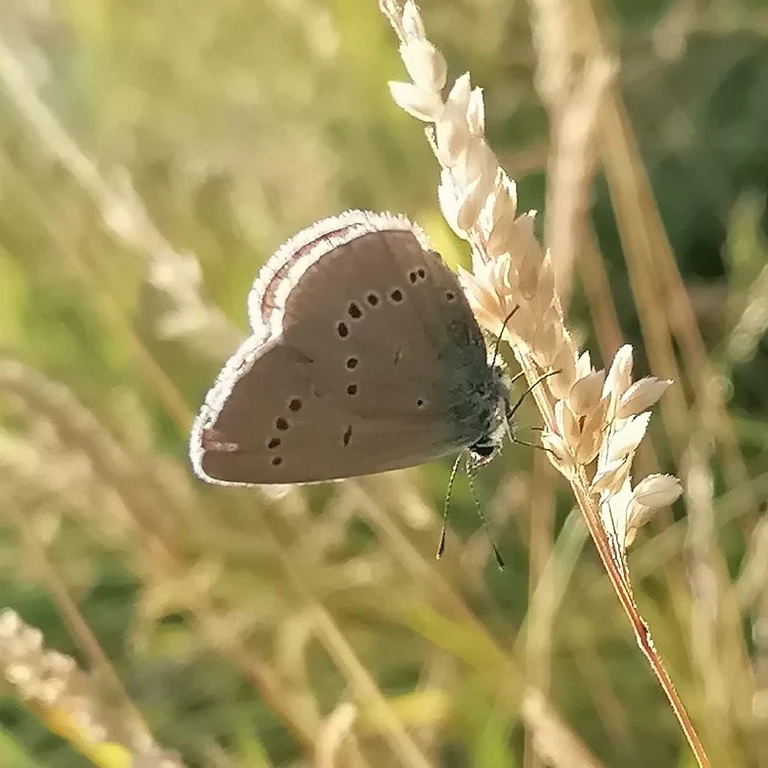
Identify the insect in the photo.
Cyaniris semiargus
